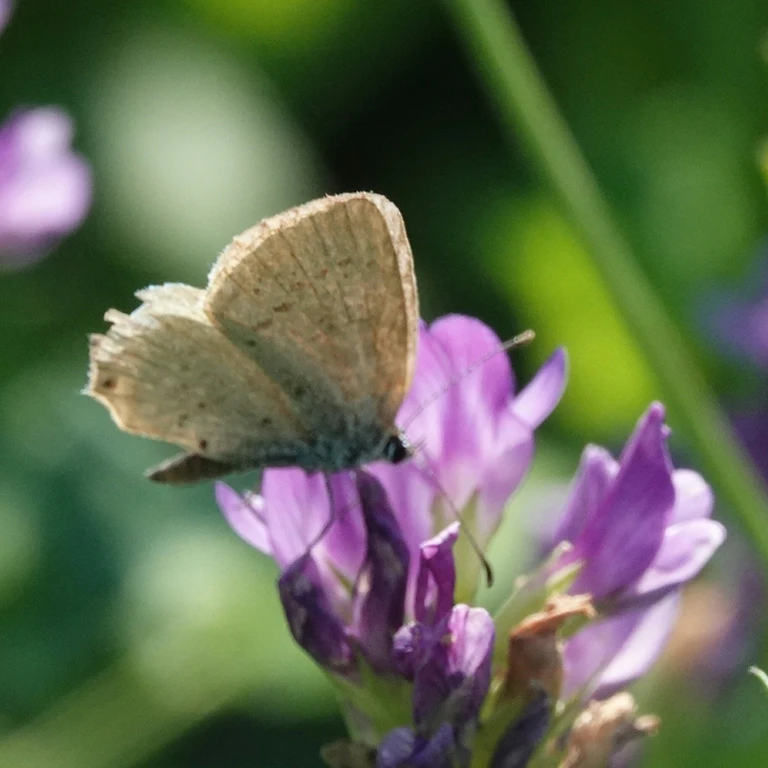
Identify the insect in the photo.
Cupido argiades (also Elkalyce argiades)
